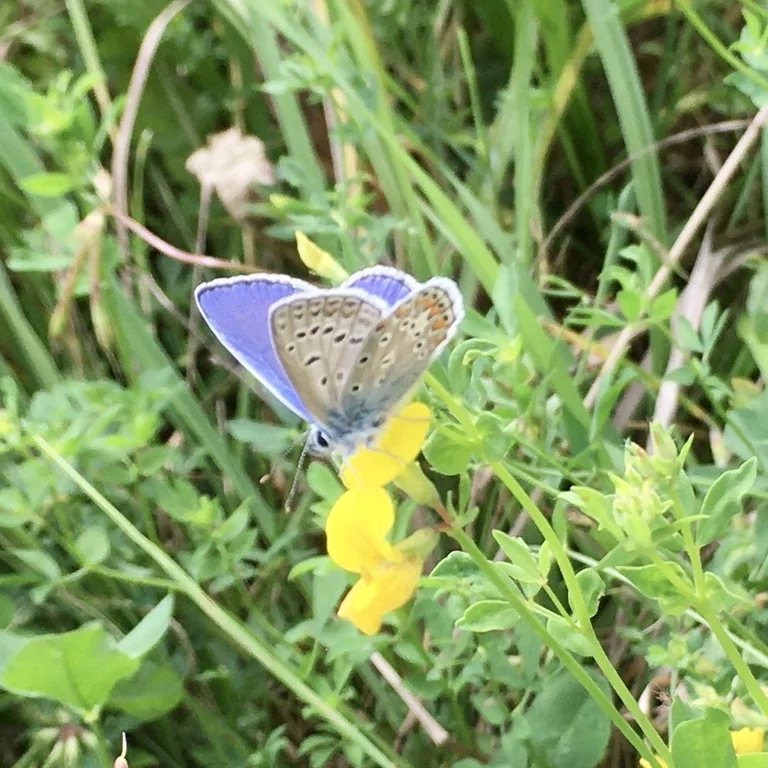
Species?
Polyommatus icarus
